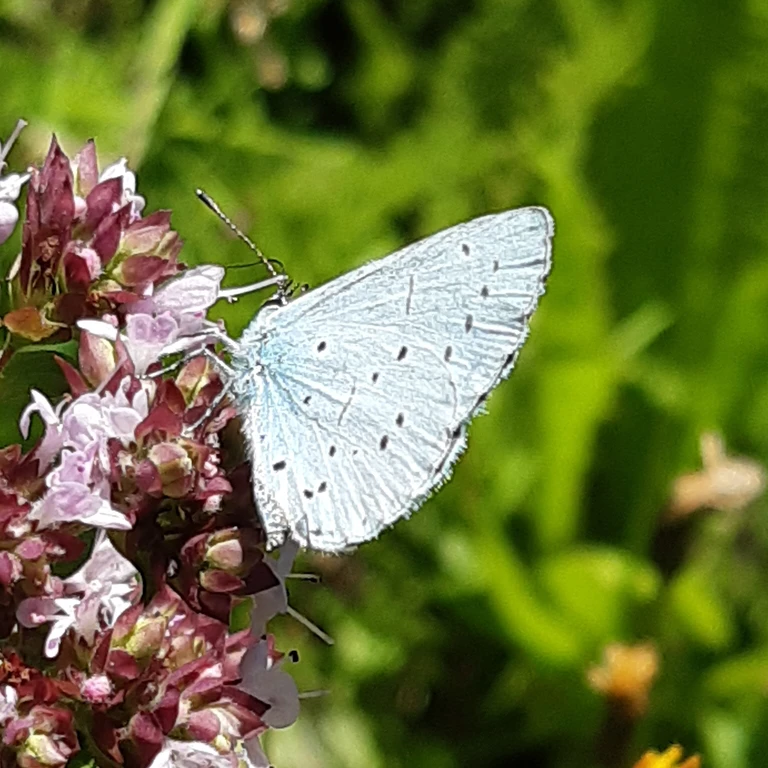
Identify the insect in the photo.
Celastrina argiolus
